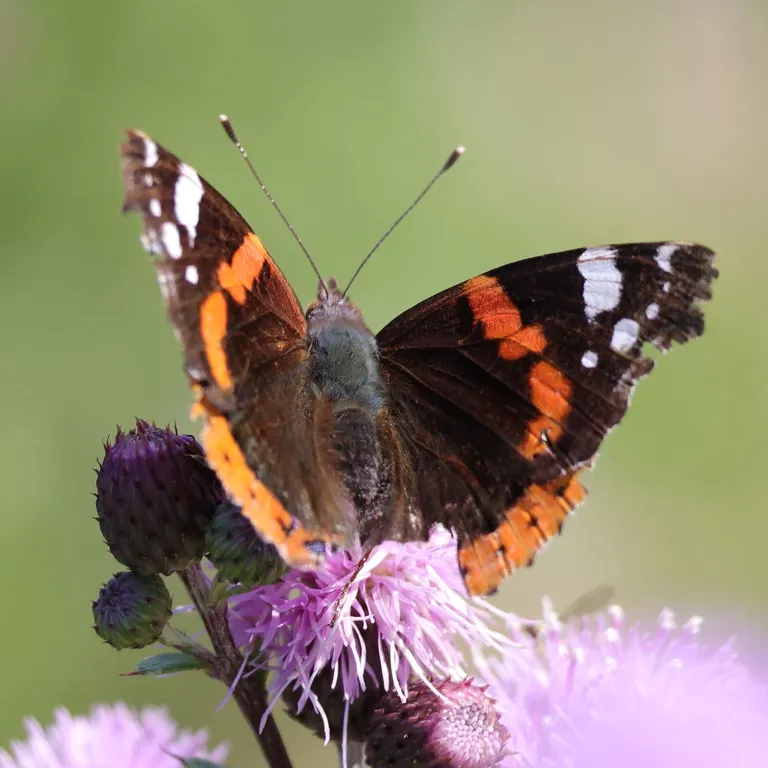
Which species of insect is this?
Vanessa atalanta
